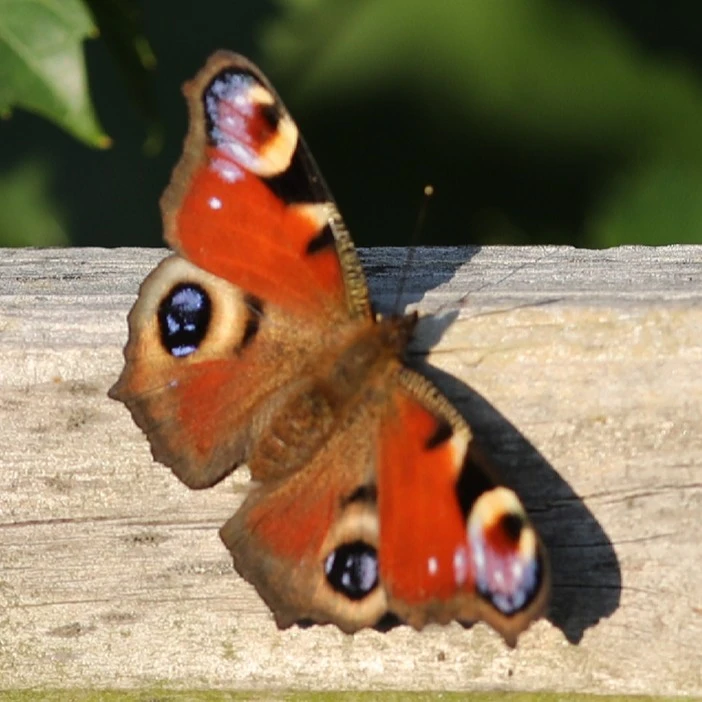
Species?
Aglais io
